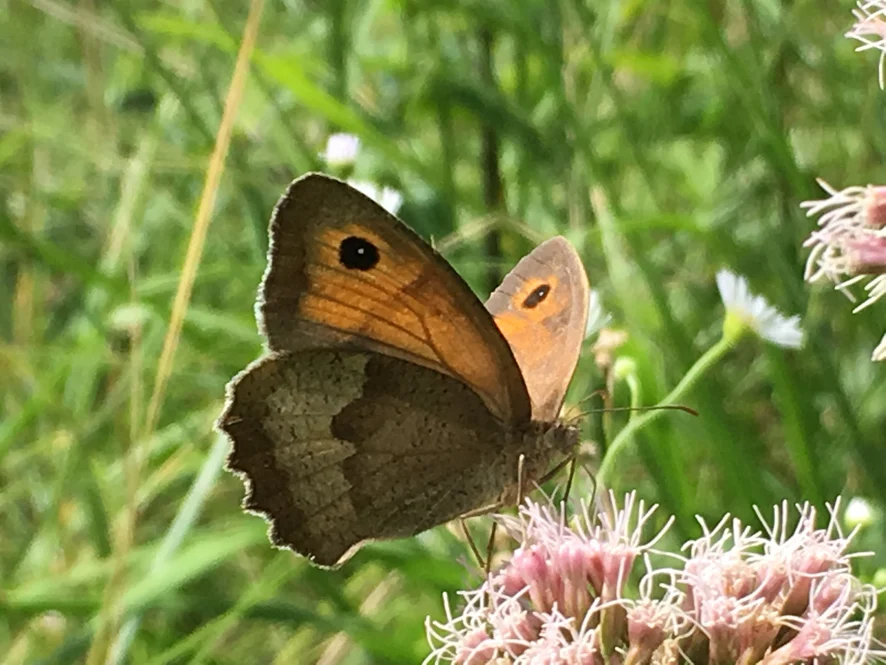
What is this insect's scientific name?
Maniola jurtina
